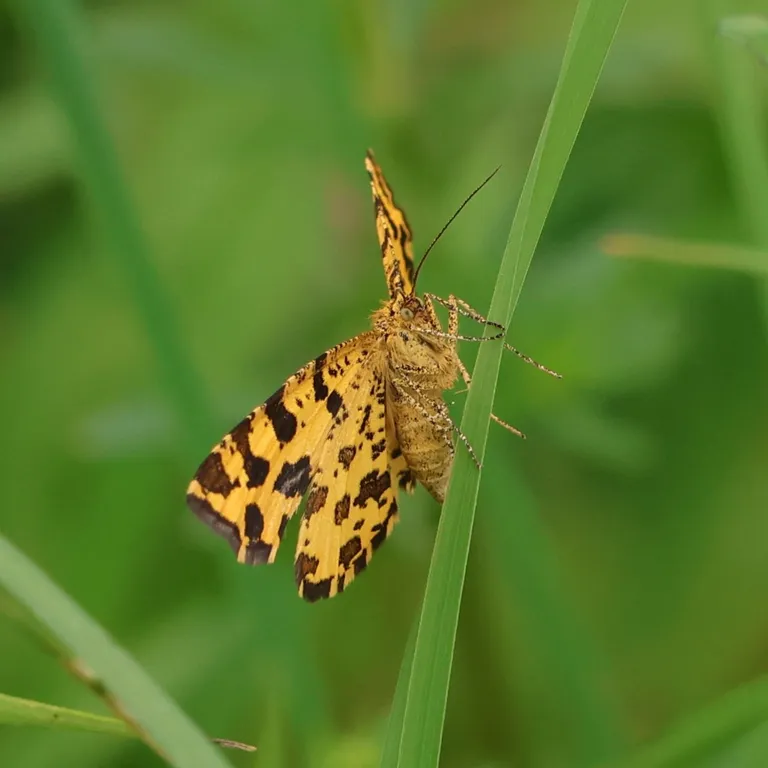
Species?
Pseudopanthera macularia
